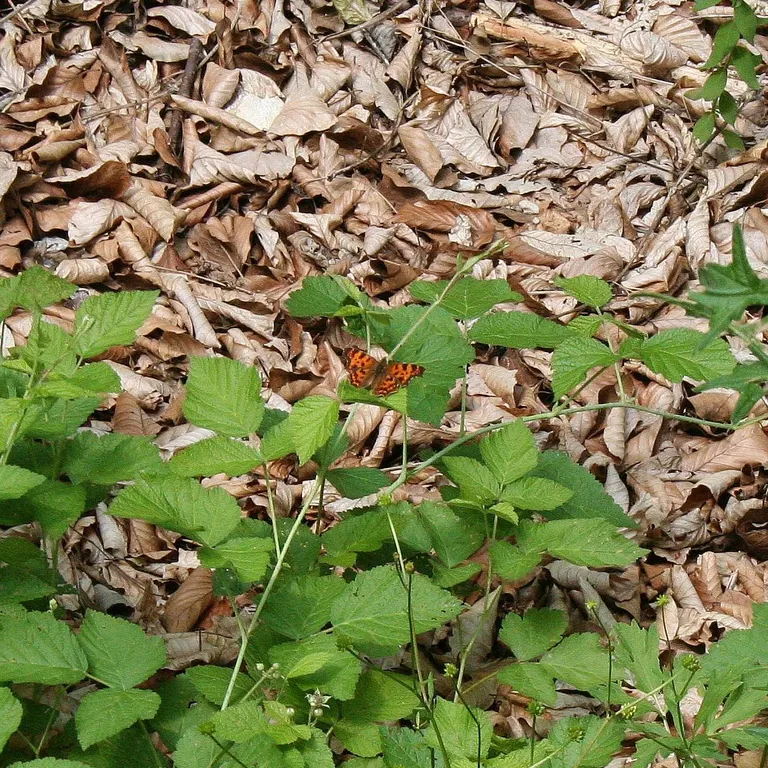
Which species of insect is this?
Polygonia c-album
